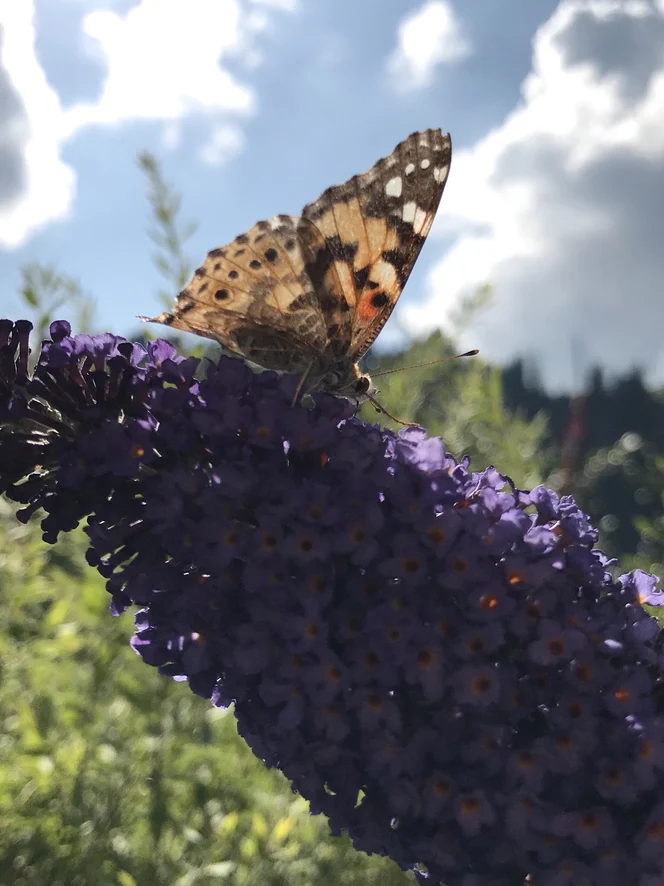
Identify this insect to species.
Vanessa cardui
